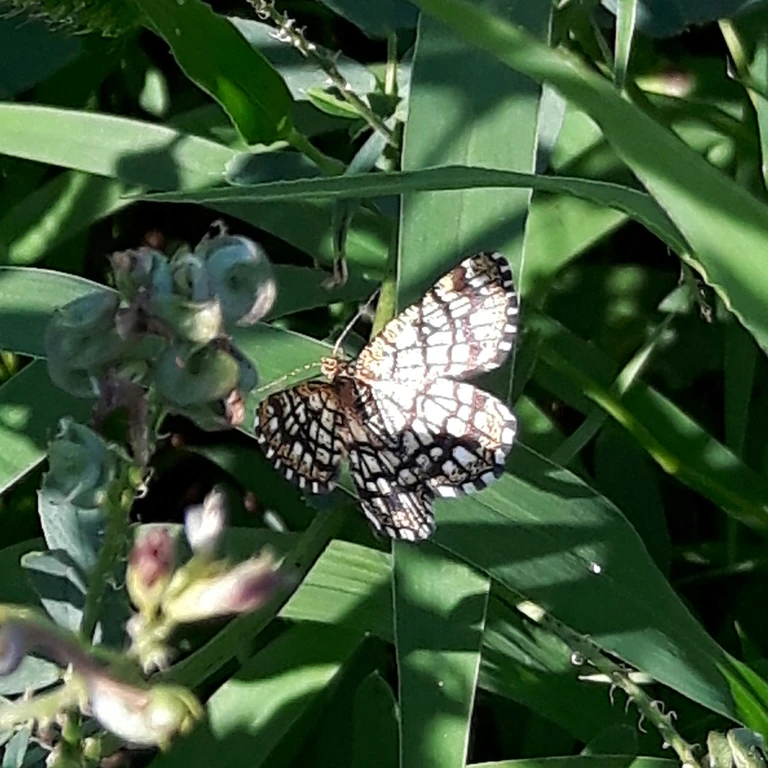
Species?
Chiasmia clathrata
